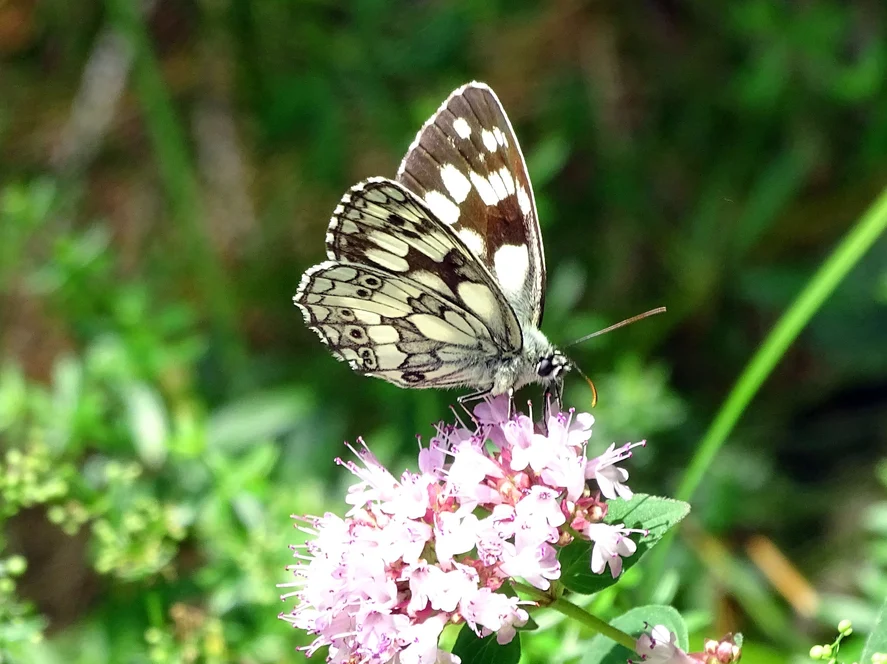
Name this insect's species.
Melanargia galathea
